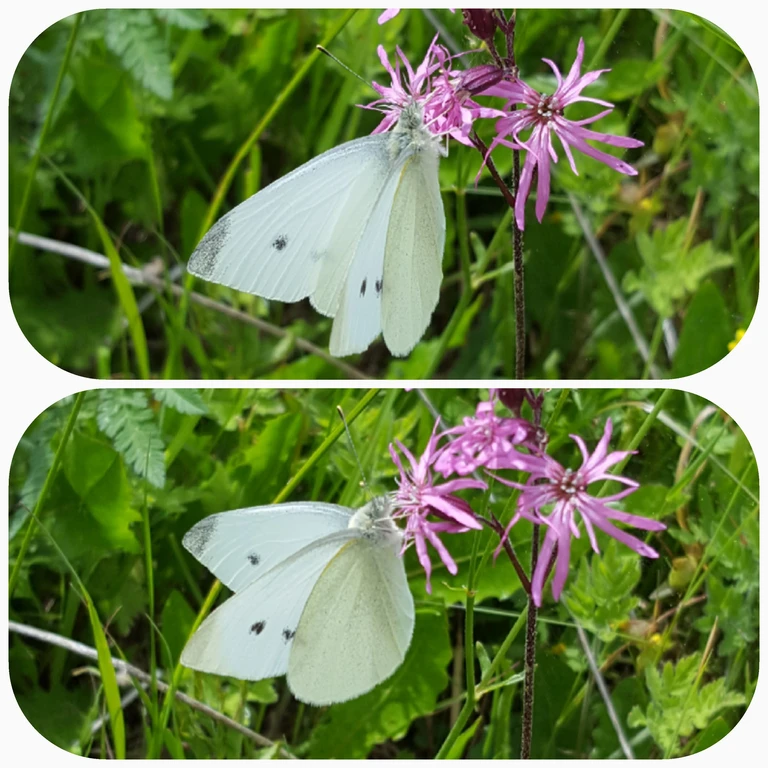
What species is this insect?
Pieris rapae
